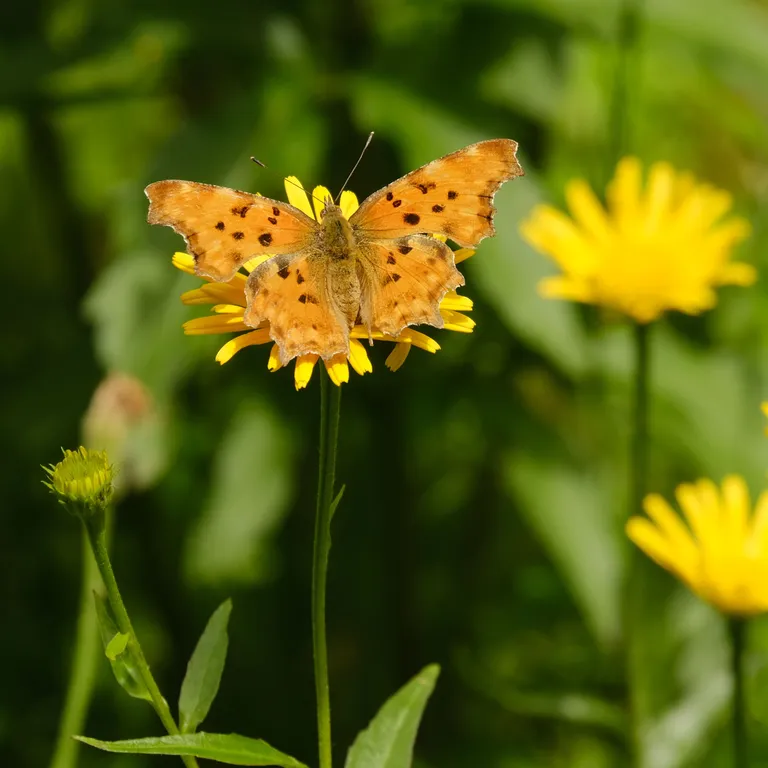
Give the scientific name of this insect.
Polygonia c-album
